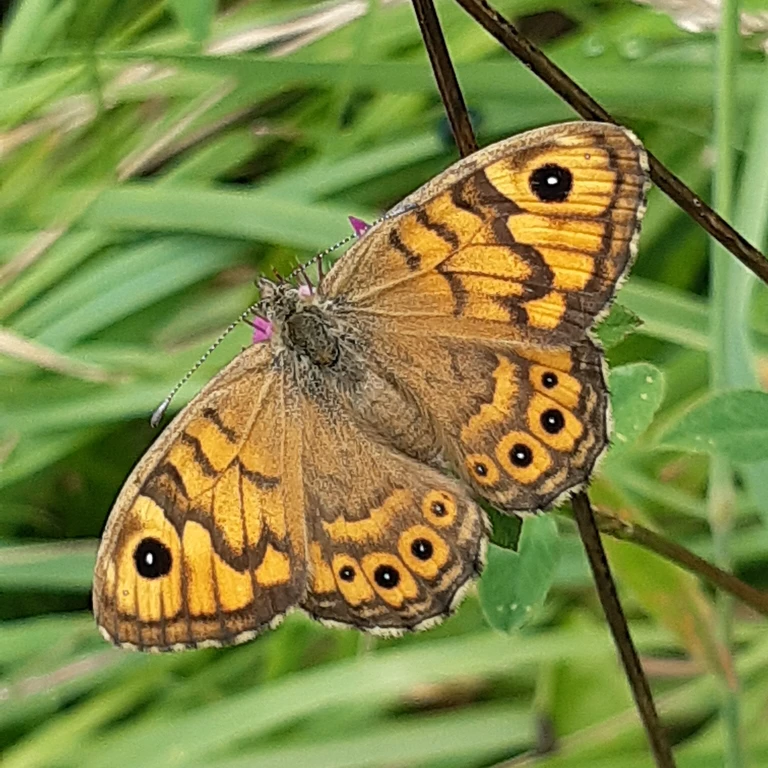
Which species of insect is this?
Lasiommata megera (also Pararge megera)
